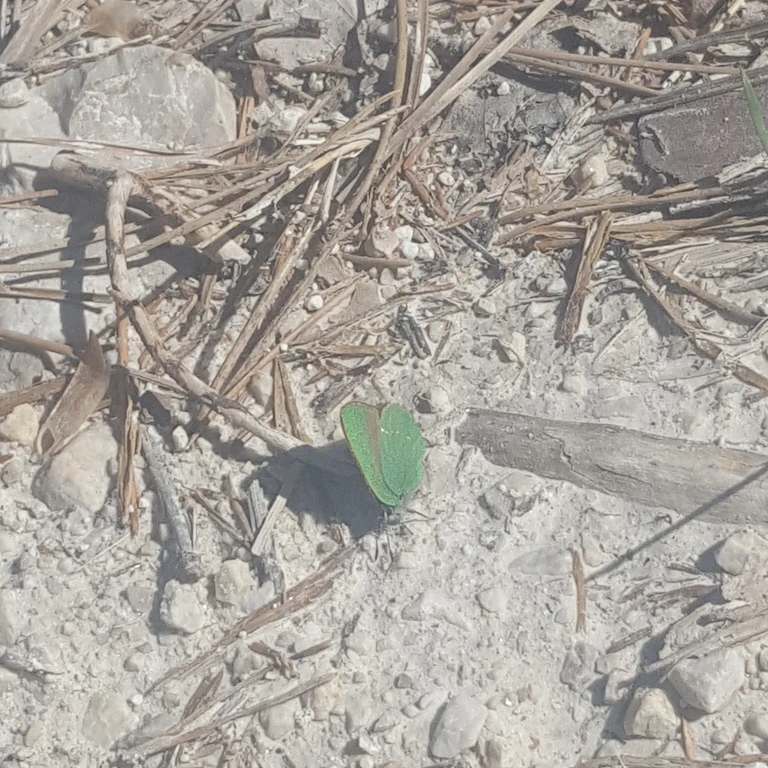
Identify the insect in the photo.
Callophrys rubi
